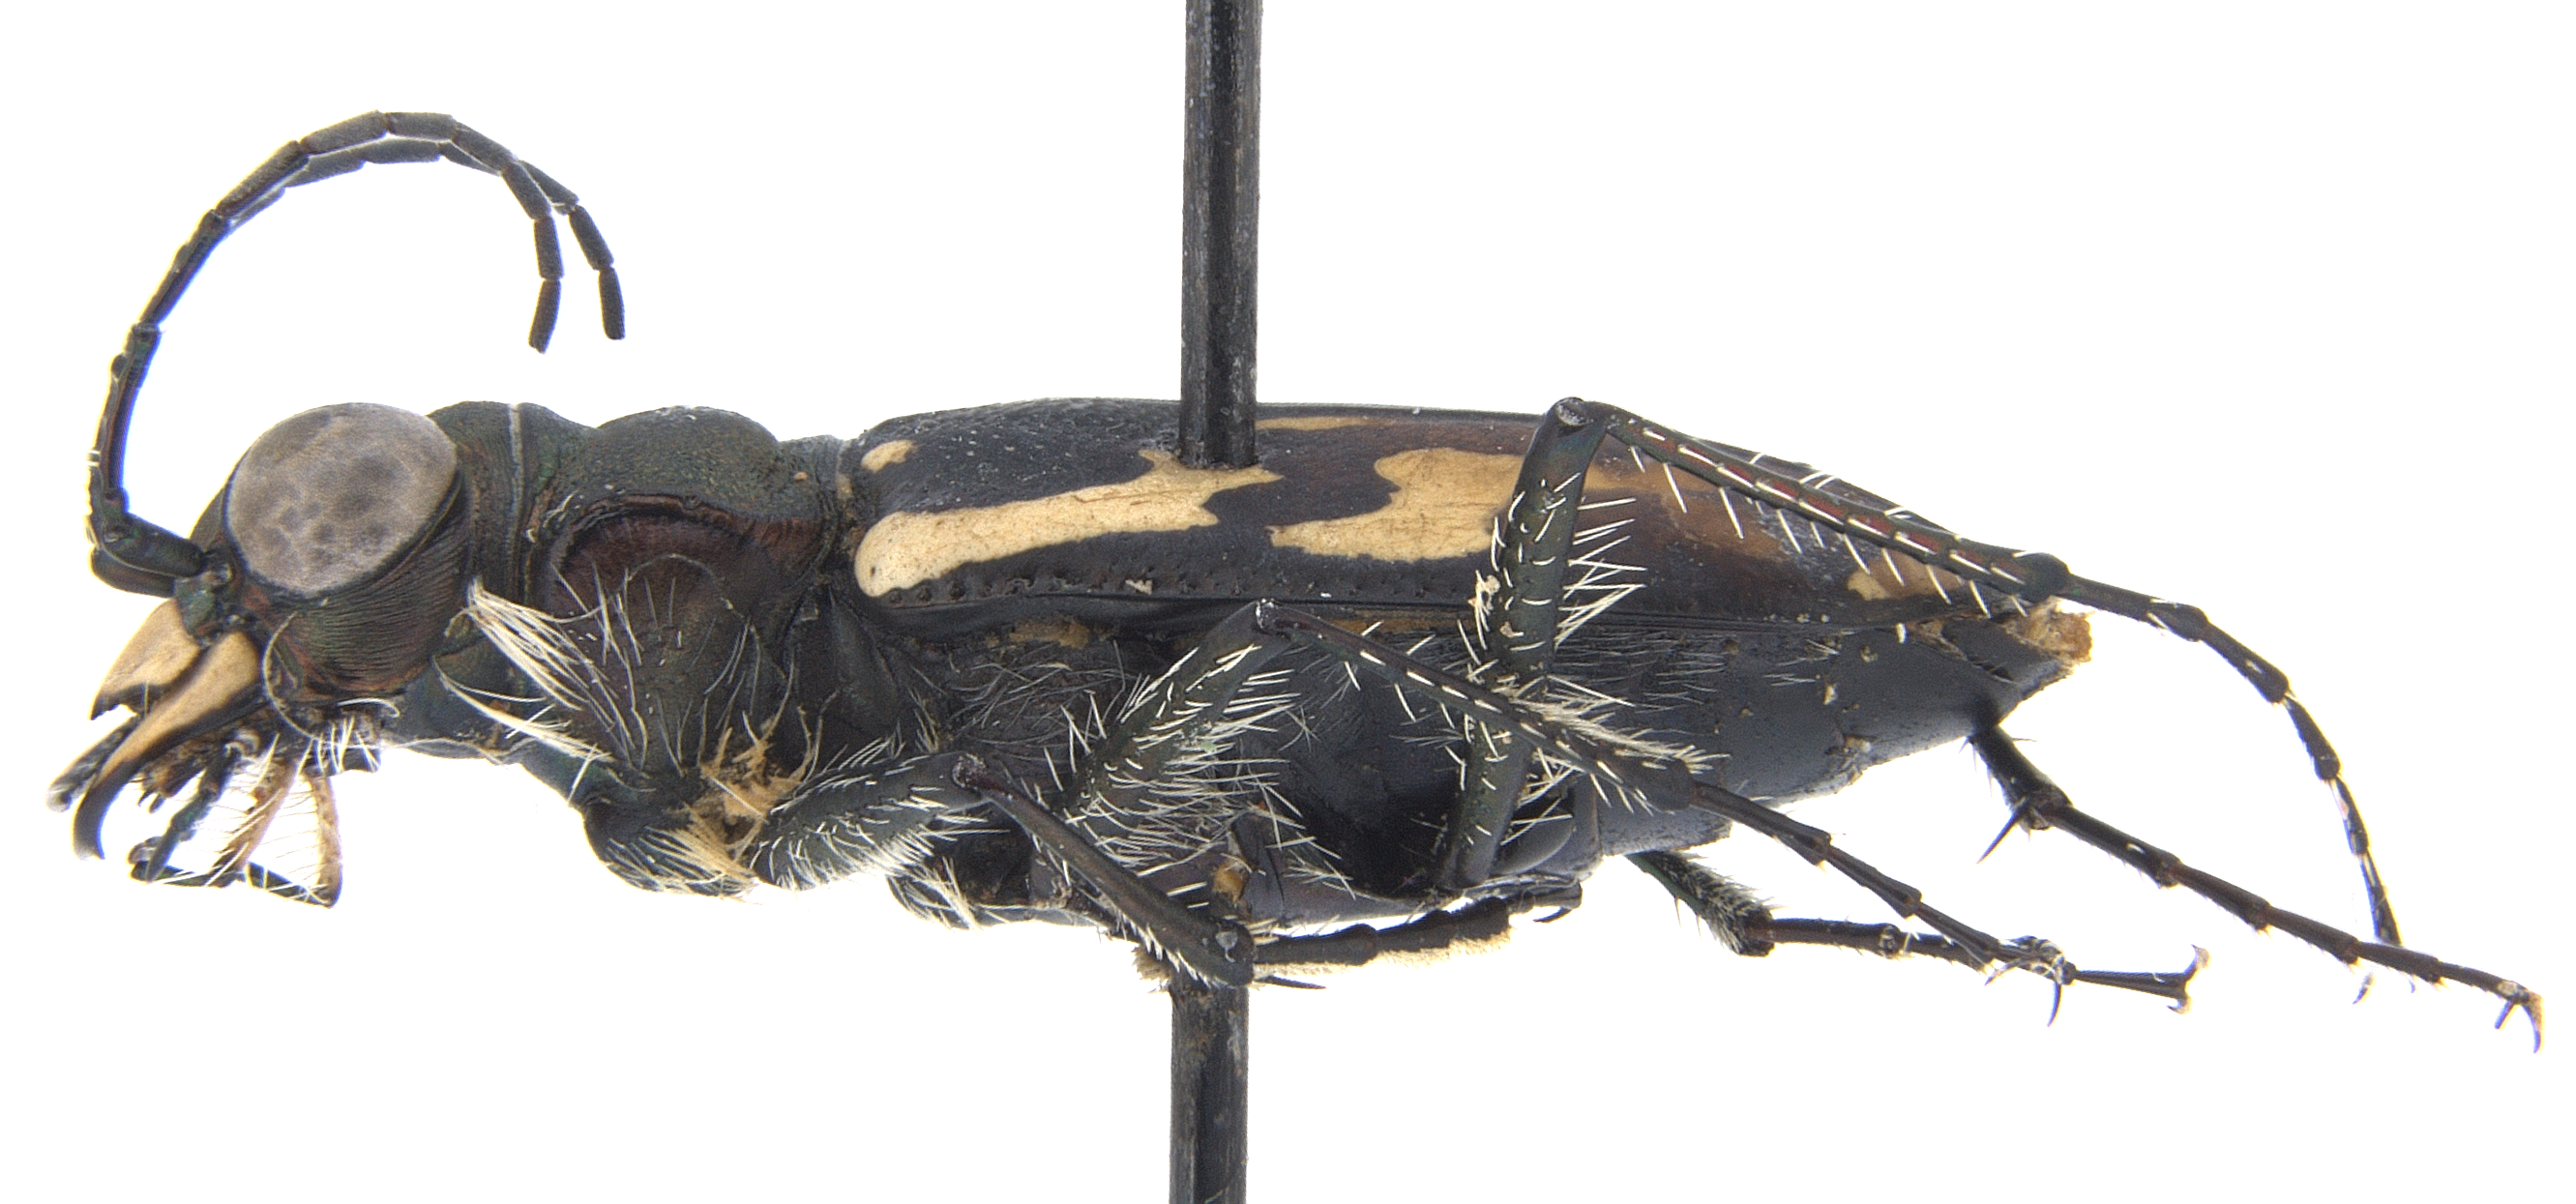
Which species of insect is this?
Ropaloteres luridus
